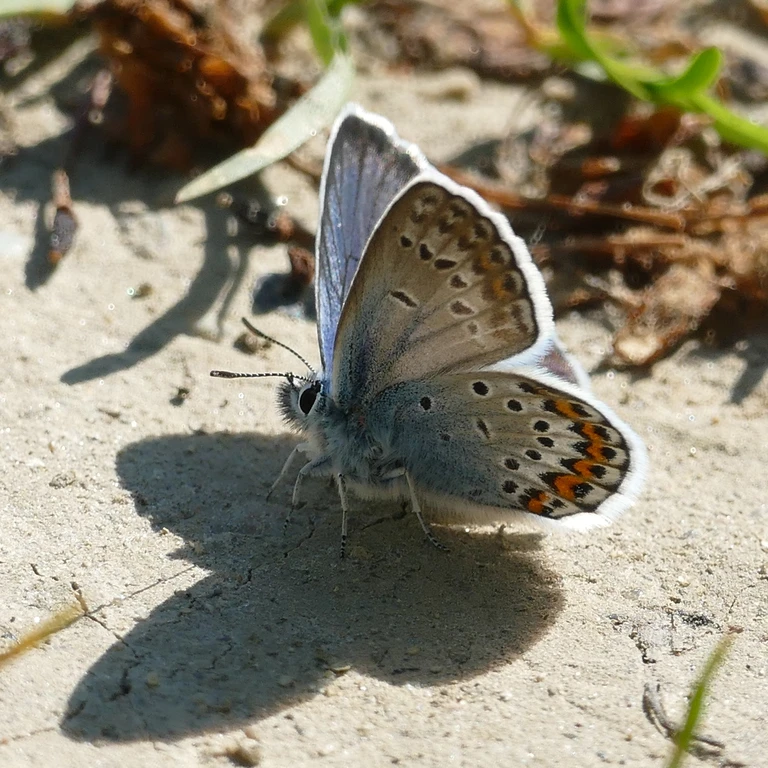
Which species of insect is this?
Plebejus argus
